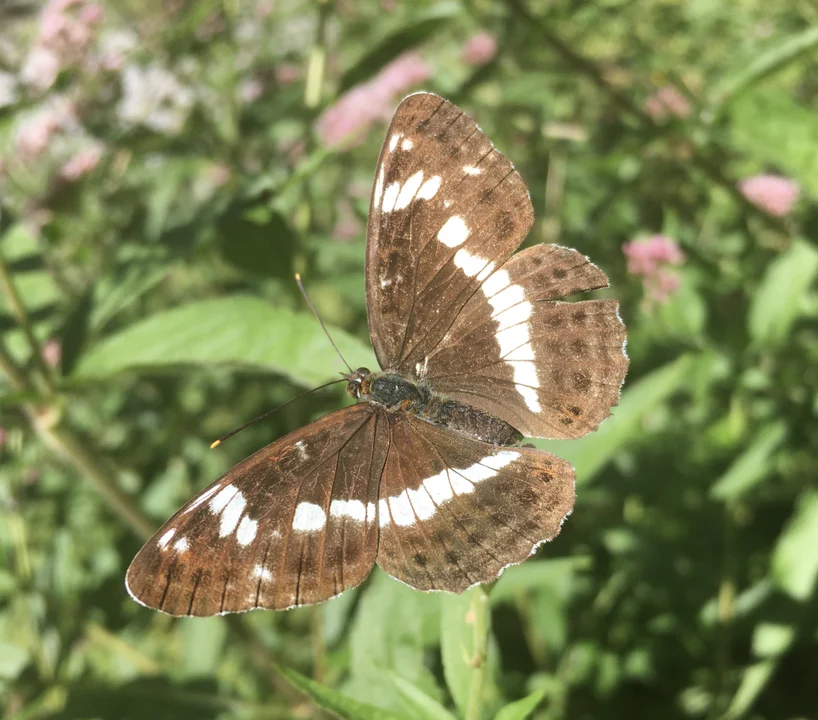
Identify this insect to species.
Limenitis camilla (also Ladoga camilla)
